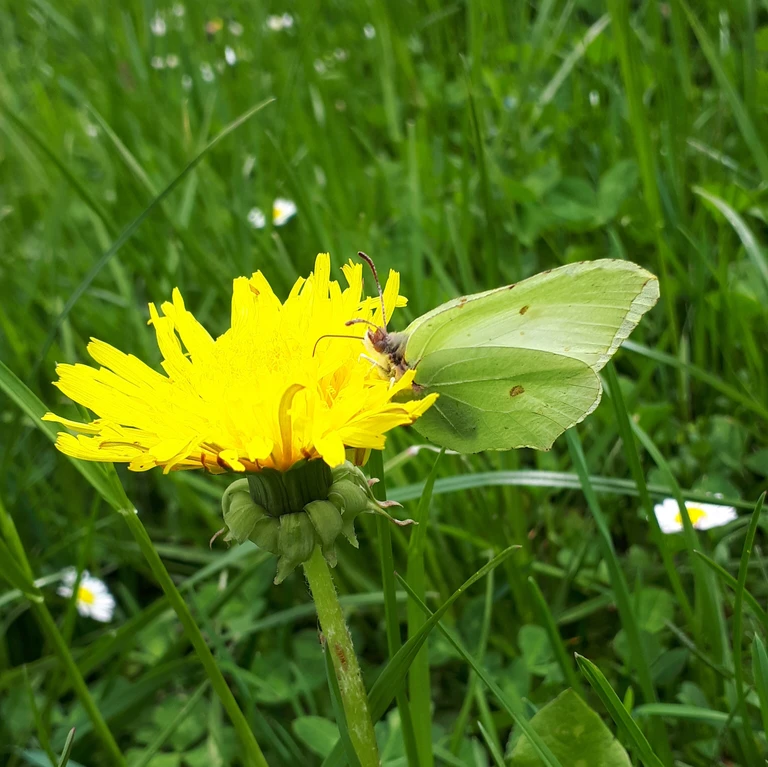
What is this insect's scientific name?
Gonepteryx rhamni
